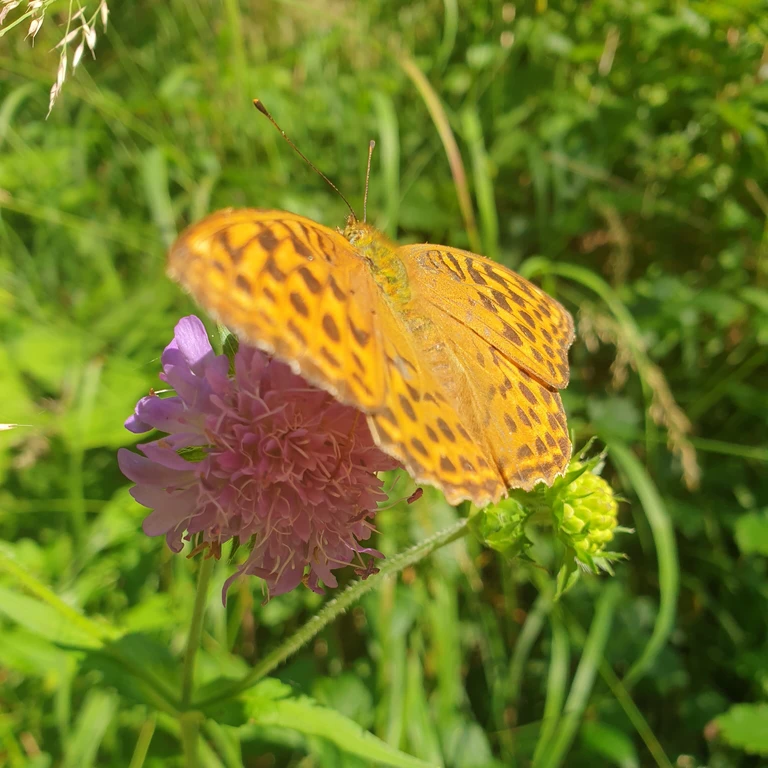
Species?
Argynnis paphia
